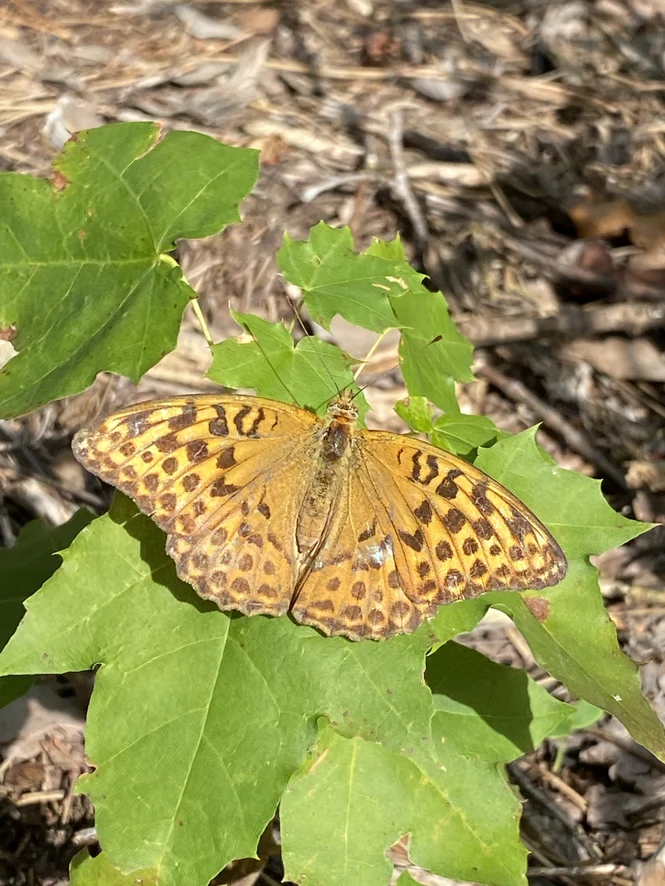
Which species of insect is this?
Argynnis paphia
